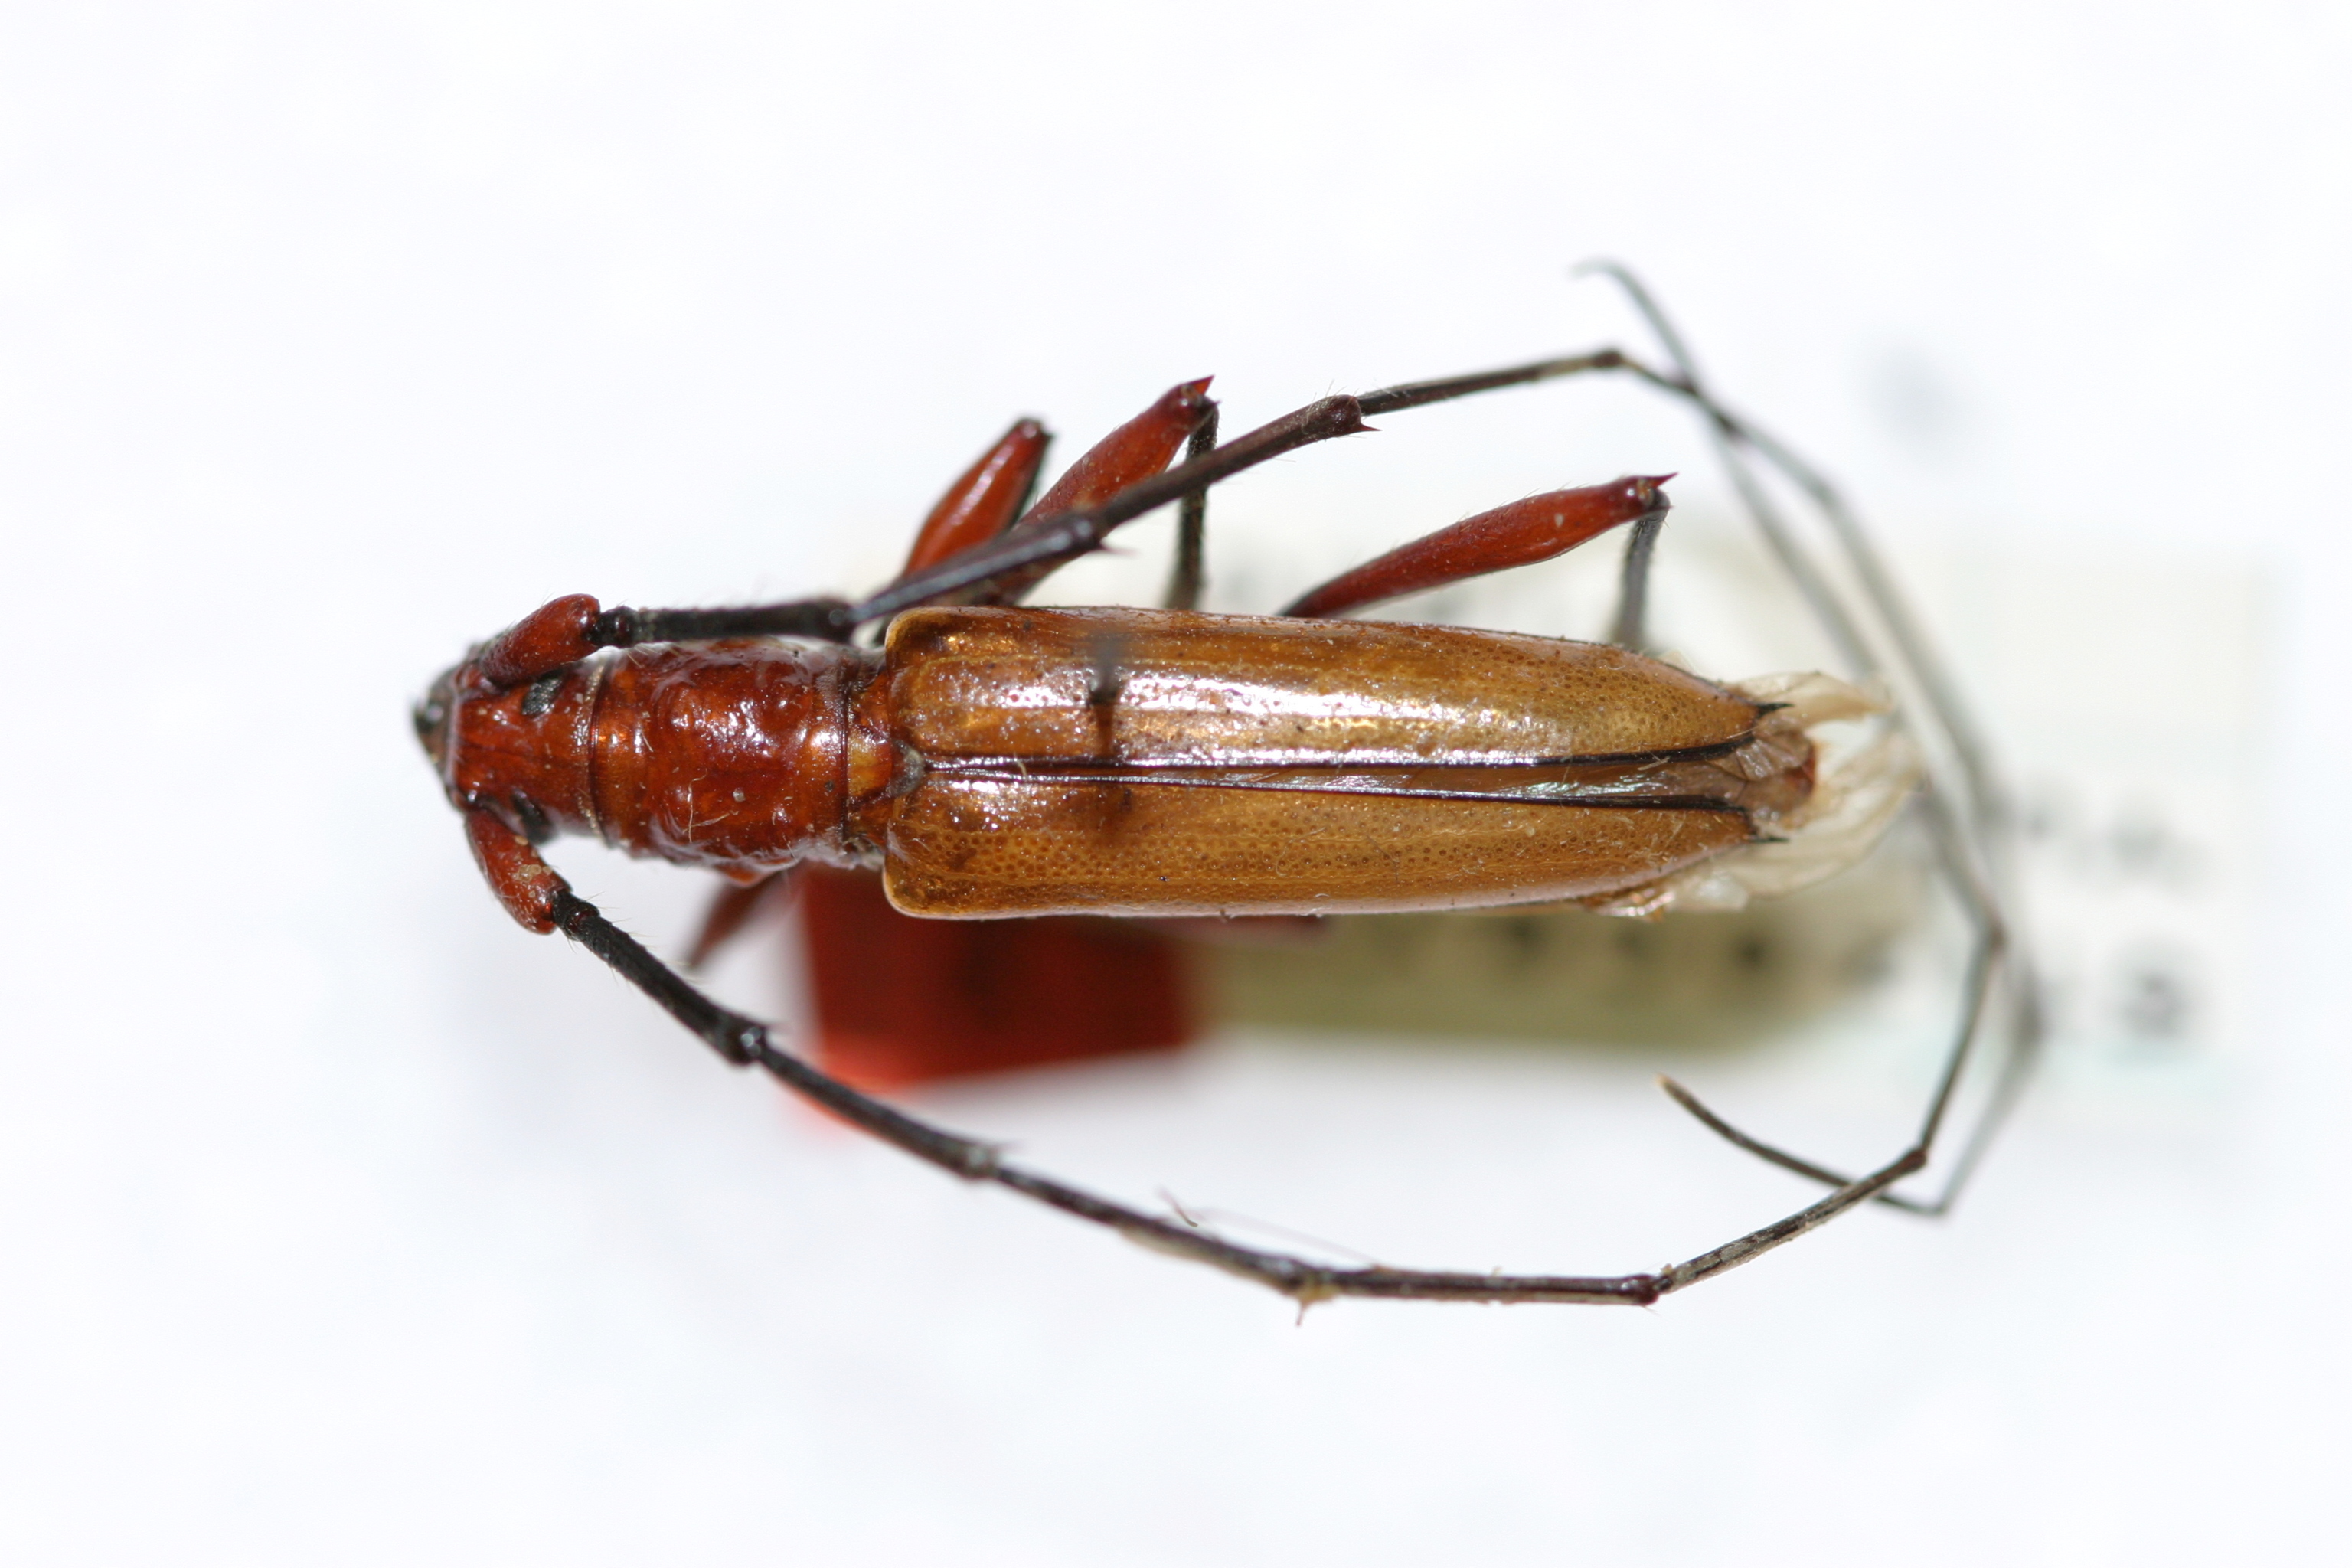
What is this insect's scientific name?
Stizocera rubricollis (also Parastizocera procera)
